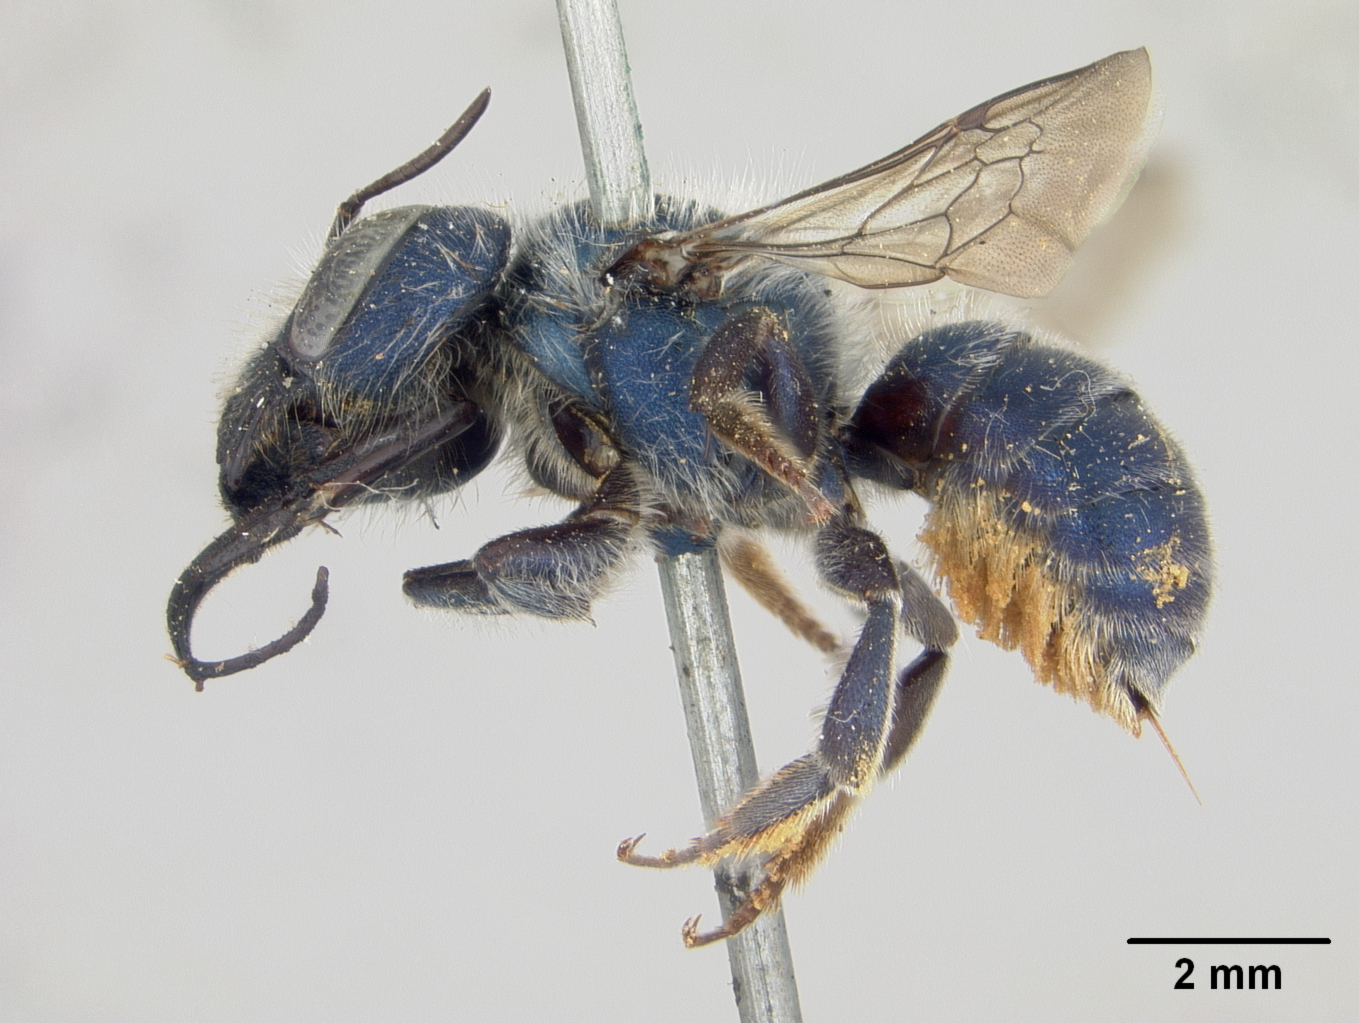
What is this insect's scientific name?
Osmia hesperella
